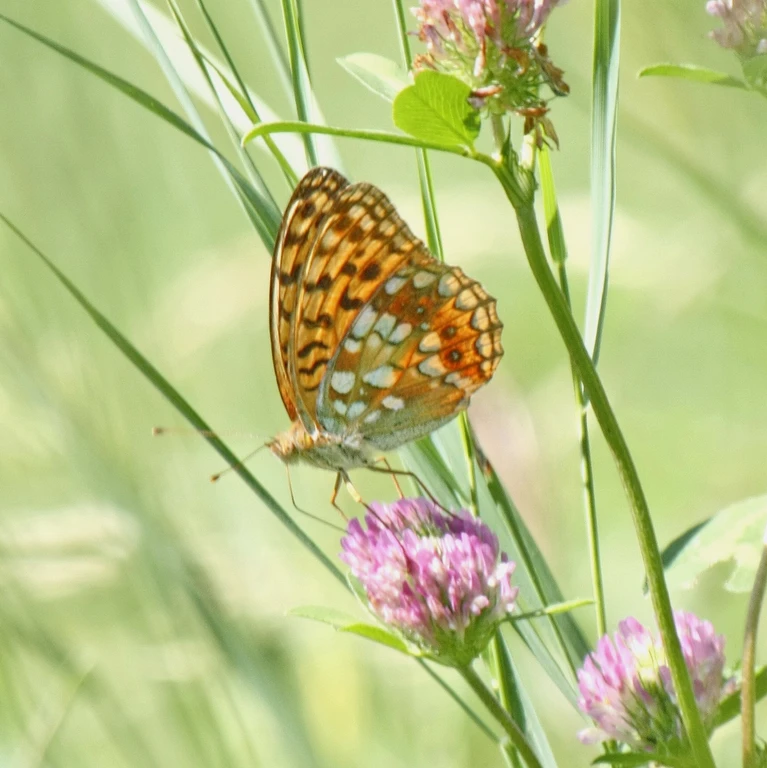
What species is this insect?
Fabriciana adippe
